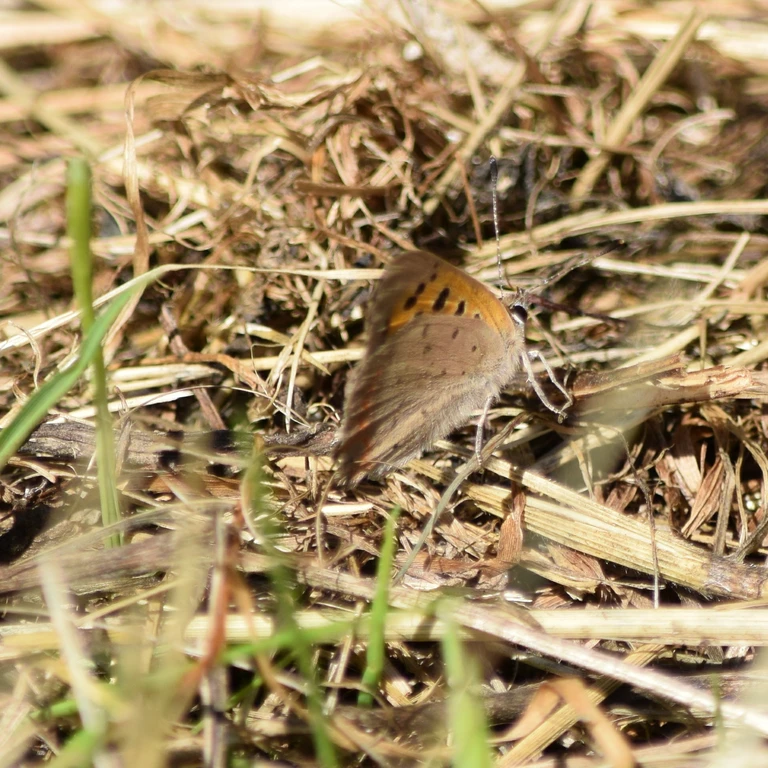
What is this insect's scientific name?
Lycaena phlaeas
